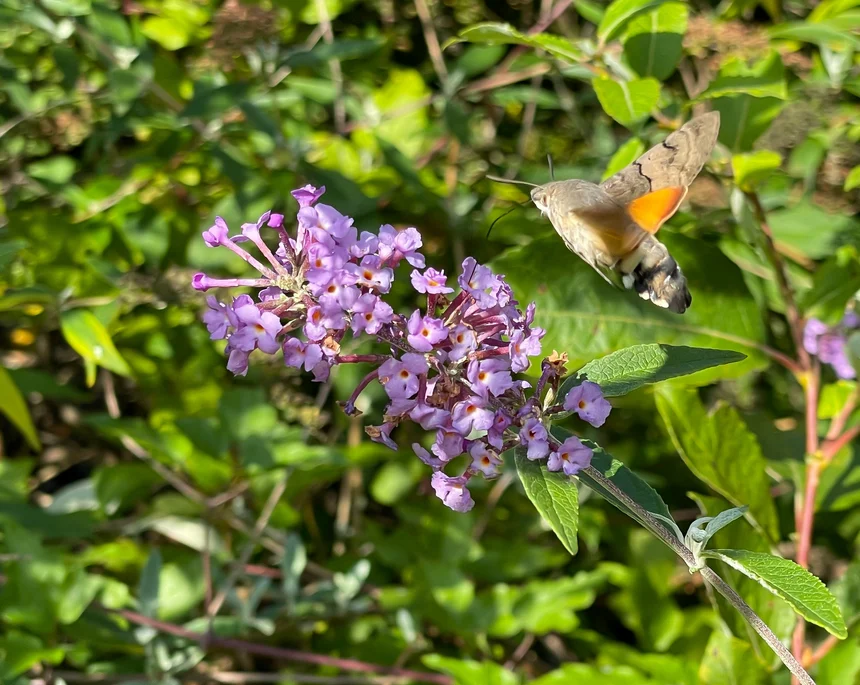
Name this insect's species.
Macroglossum stellatarum
